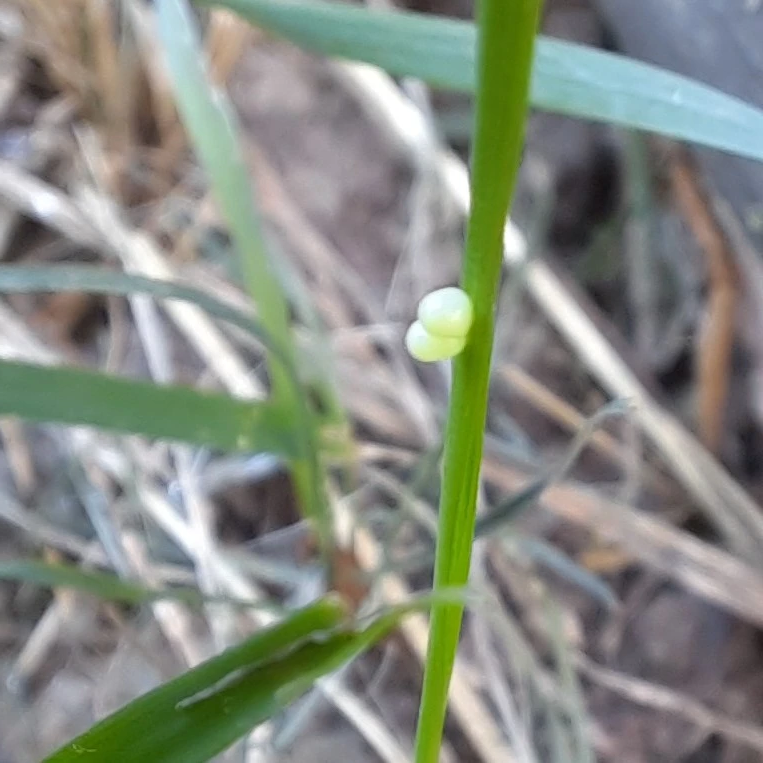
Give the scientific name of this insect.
Lasiommata megera (also Pararge megera)
